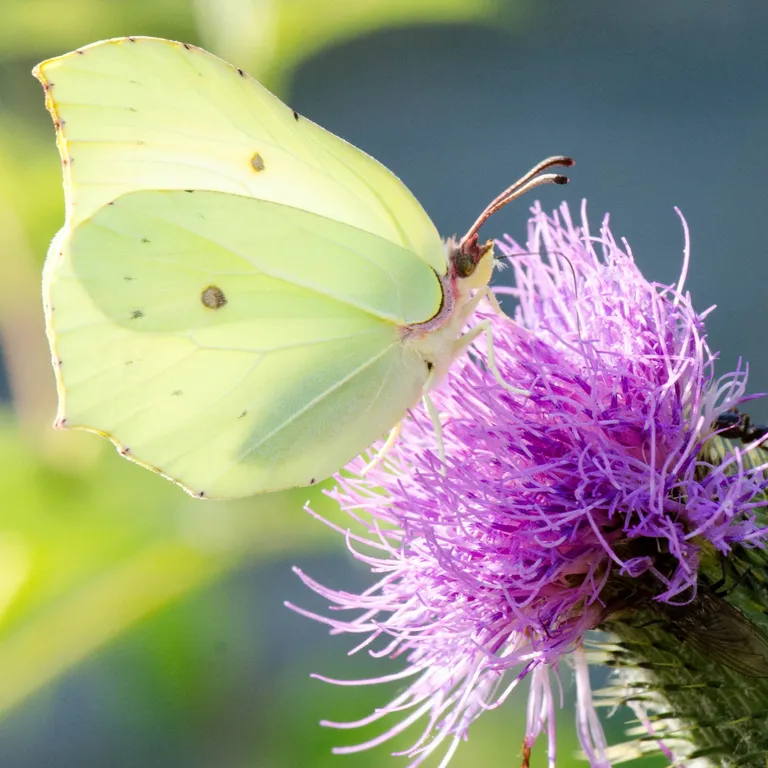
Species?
Gonepteryx rhamni
